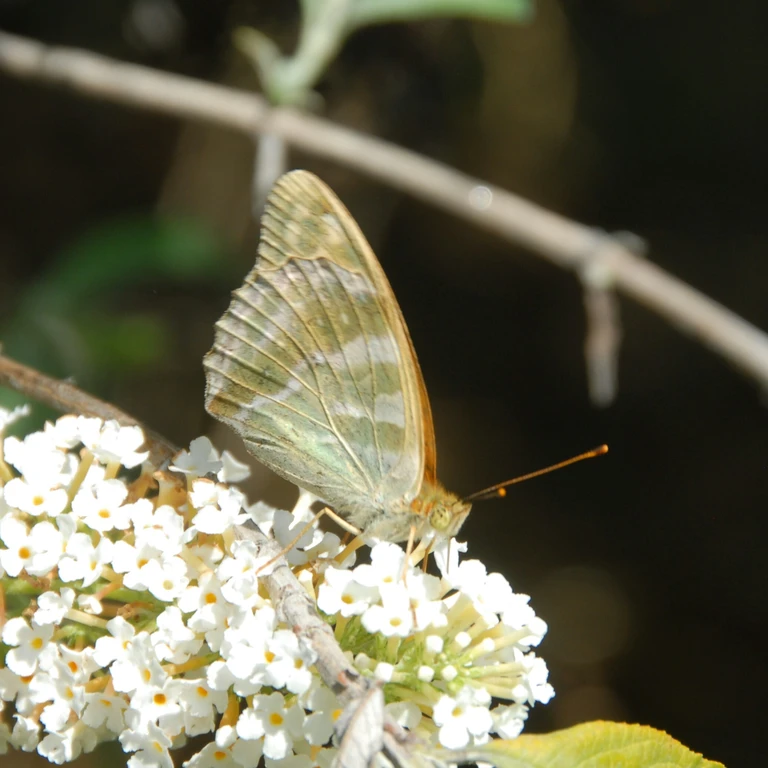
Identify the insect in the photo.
Argynnis paphia
